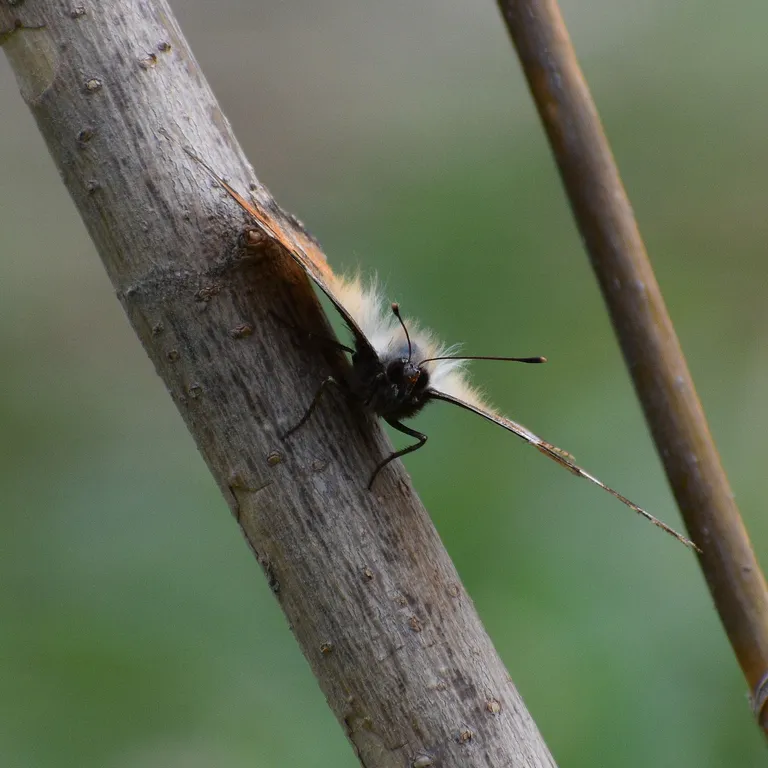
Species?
Nymphalis polychloros
